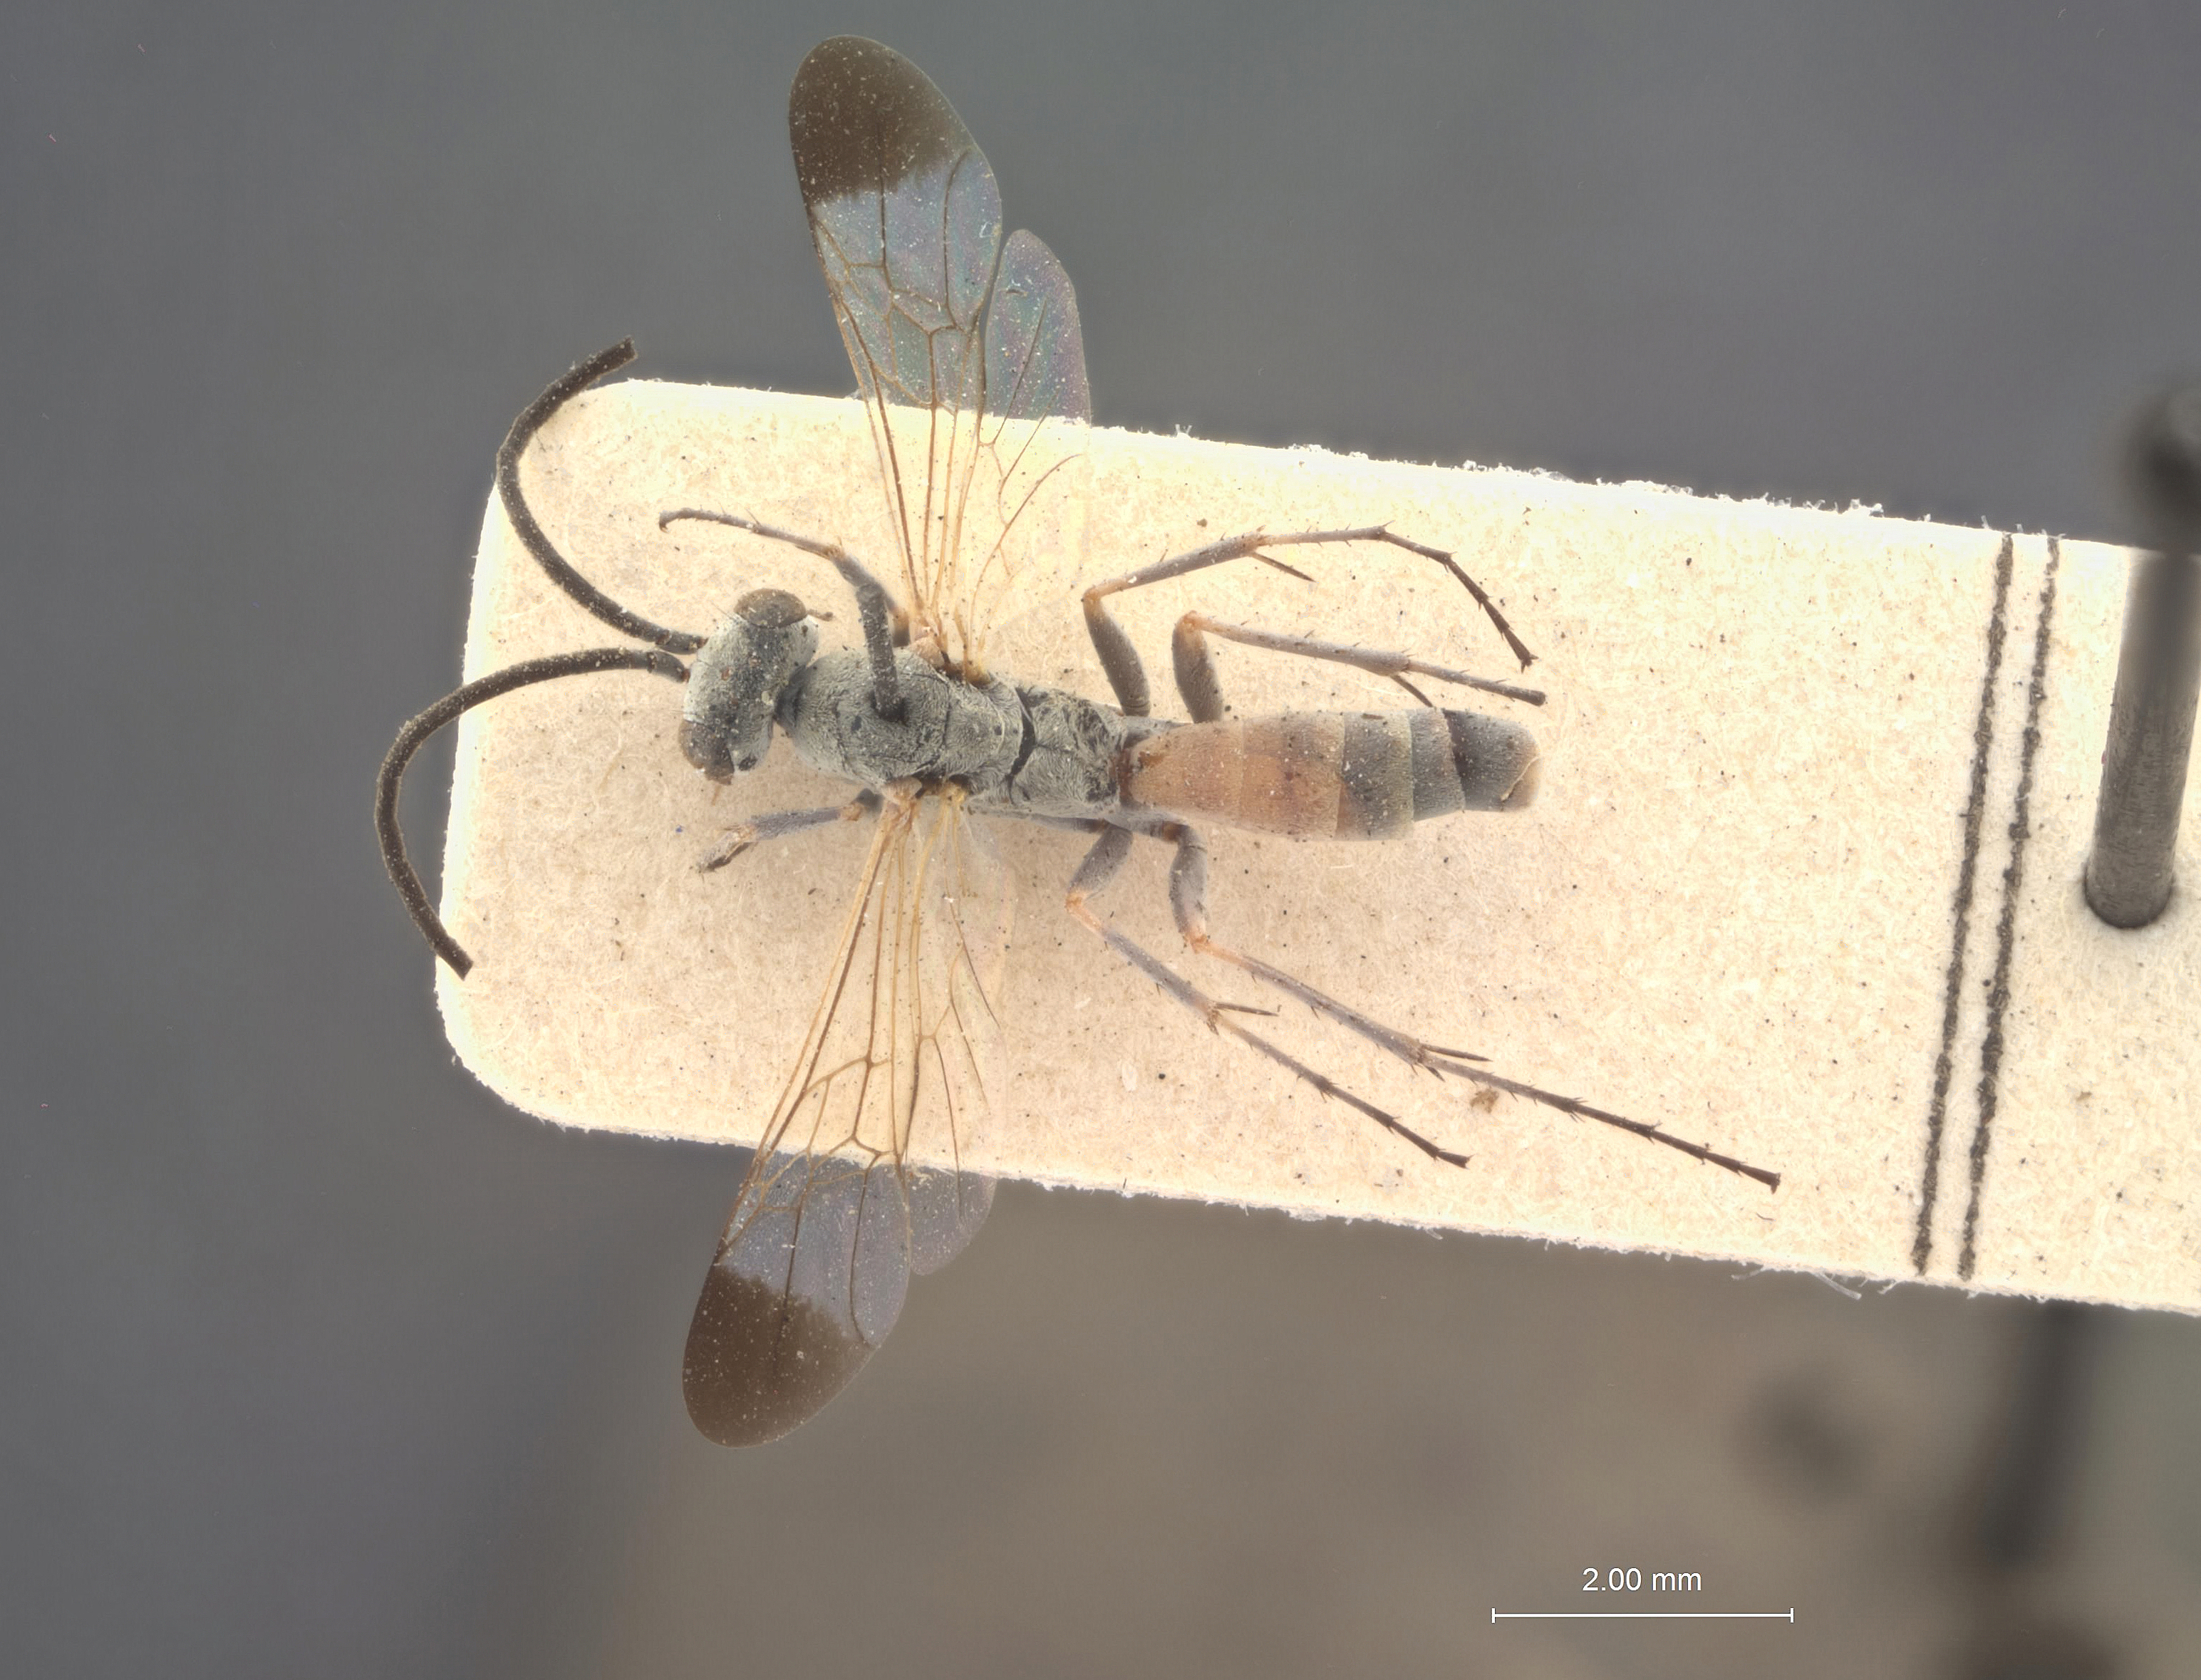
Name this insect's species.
Xenaporus tenellus
